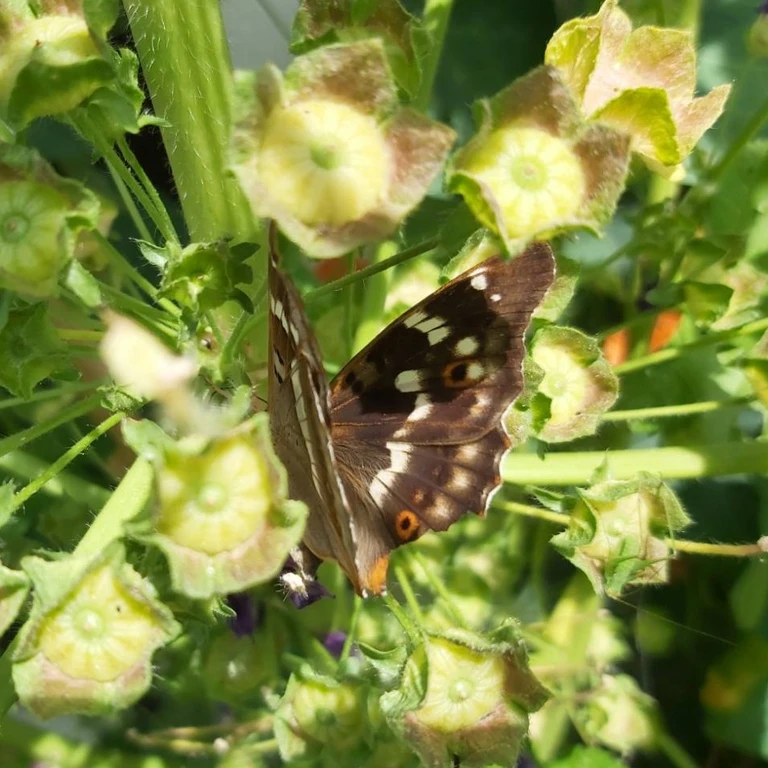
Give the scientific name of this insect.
Apatura ilia
